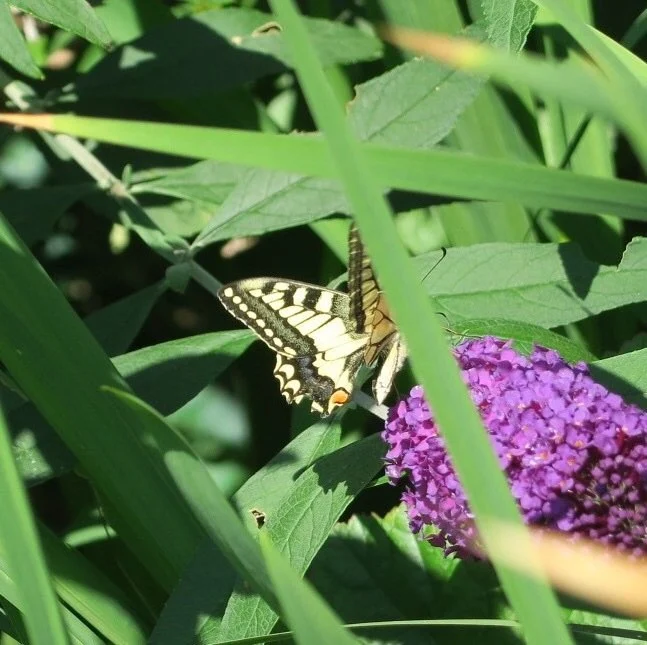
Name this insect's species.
Papilio machaon
